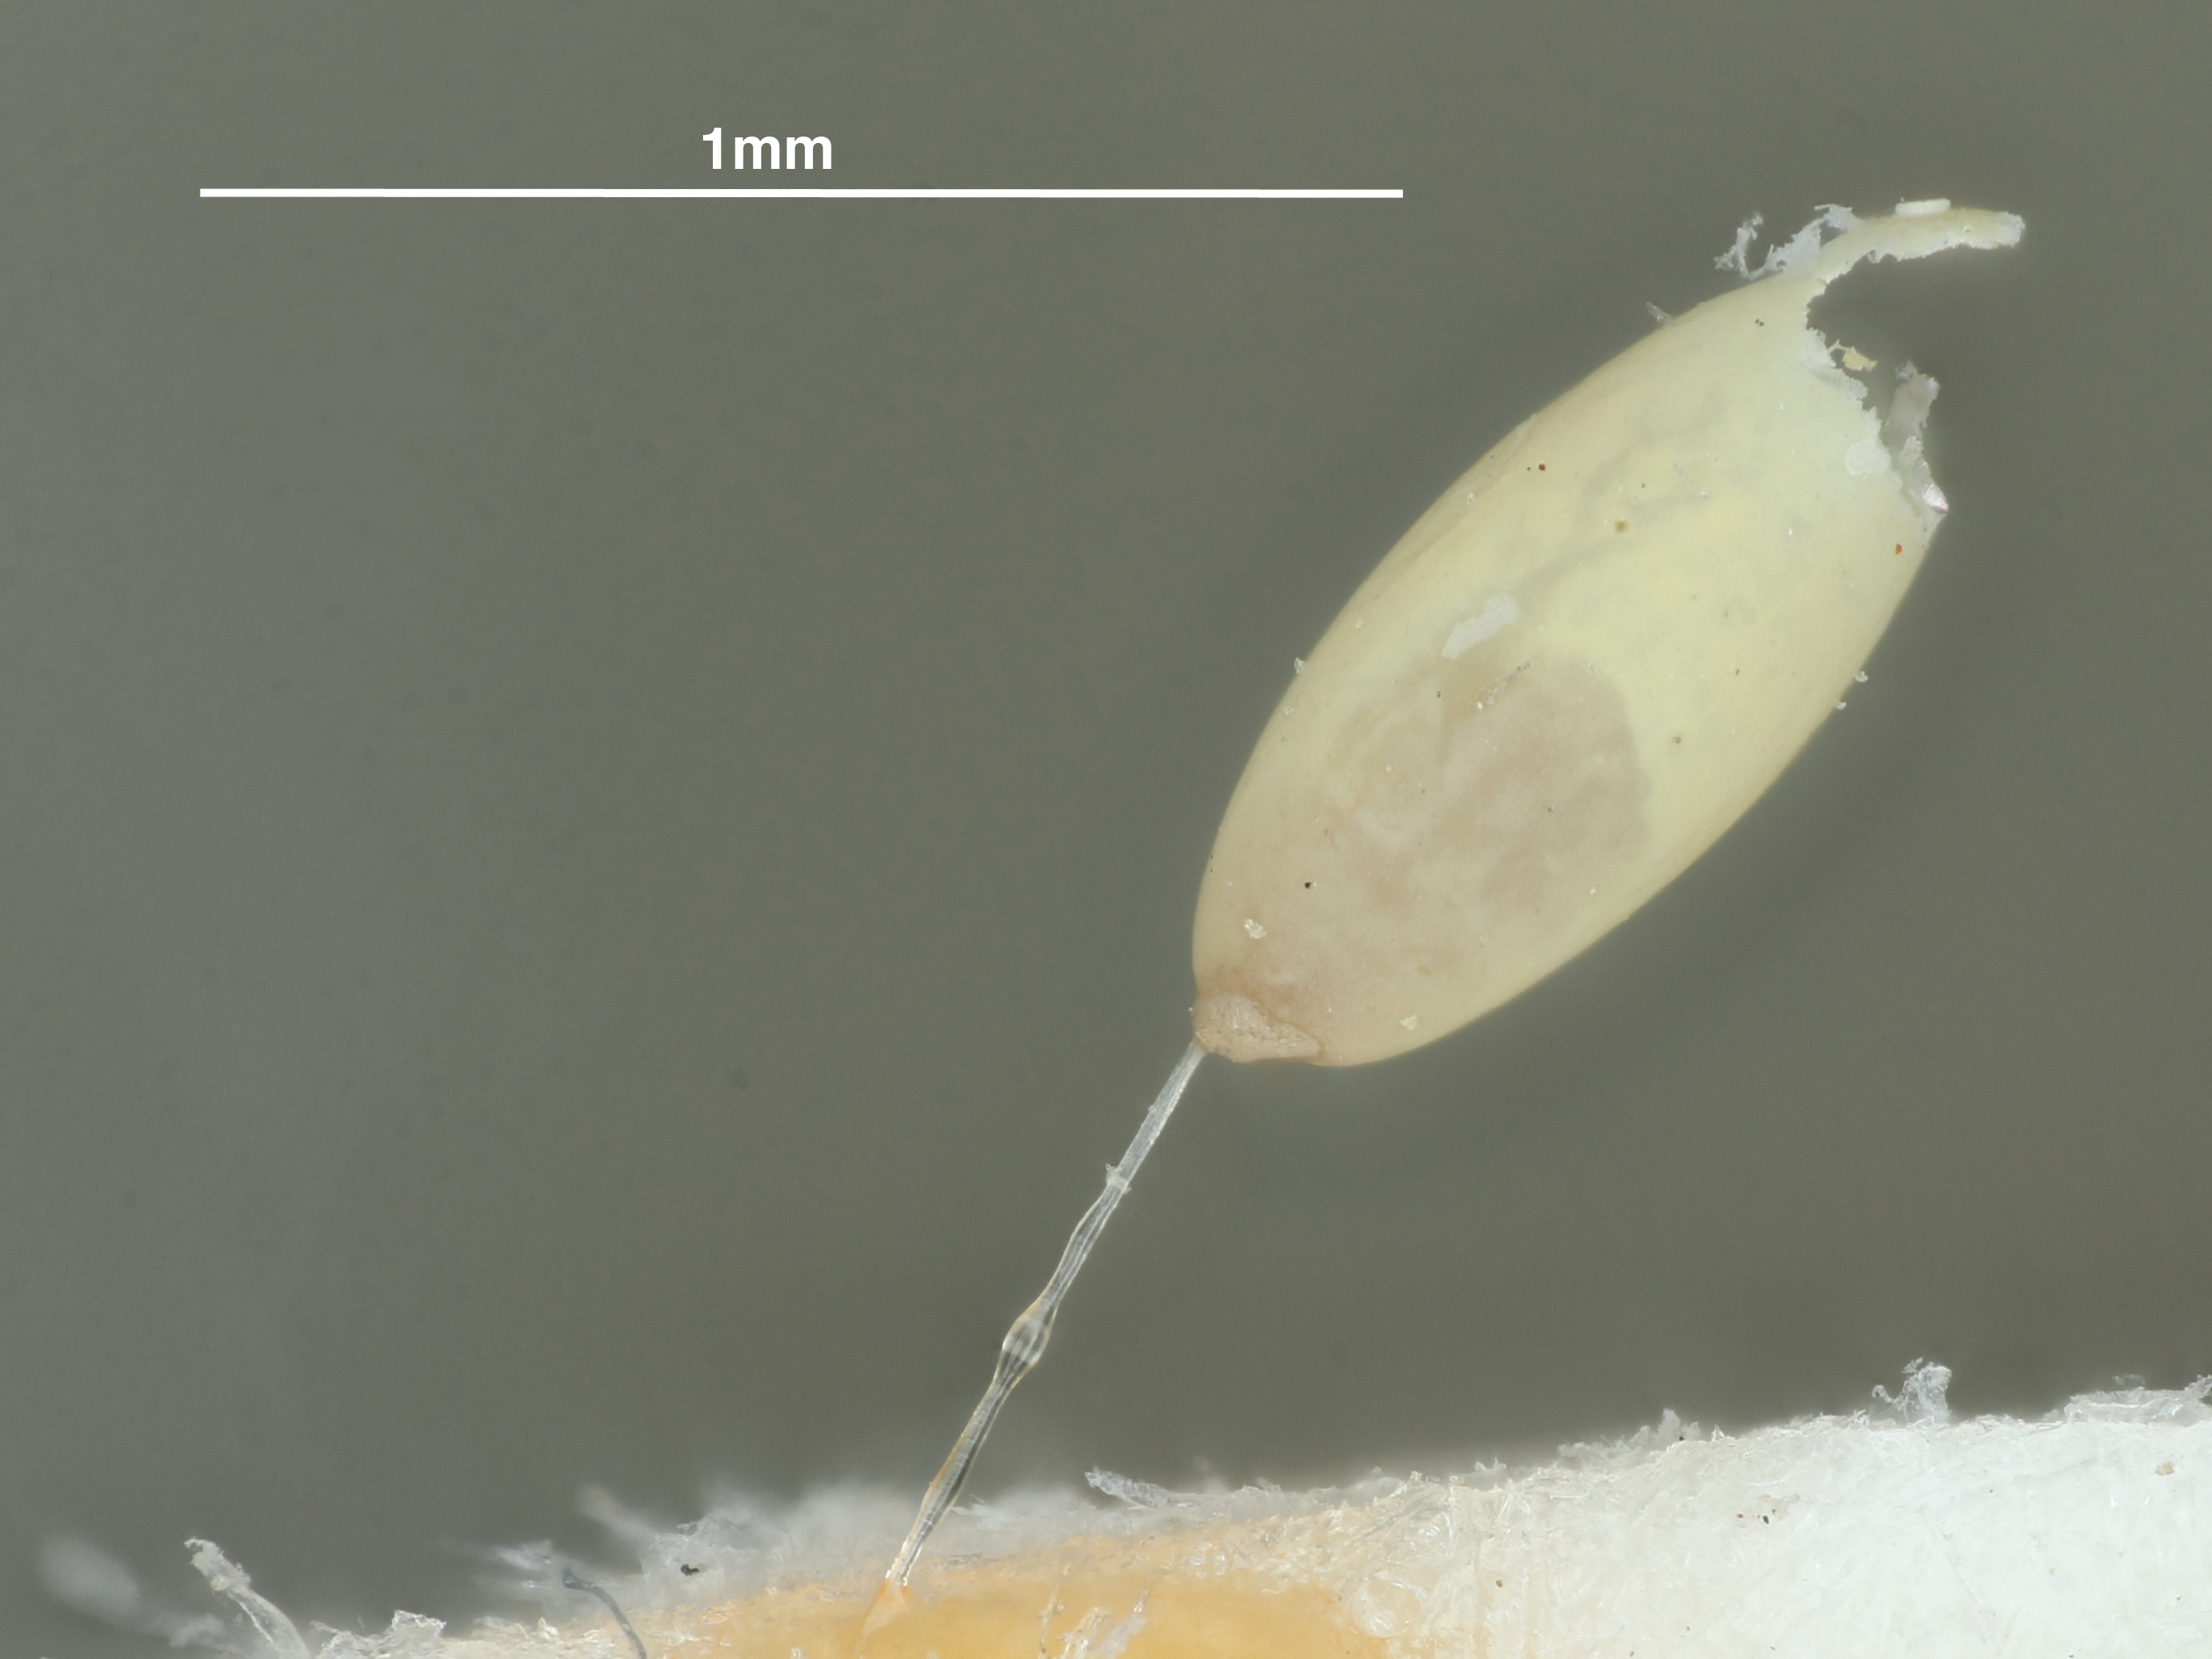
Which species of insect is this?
Telenomus tridentatus
